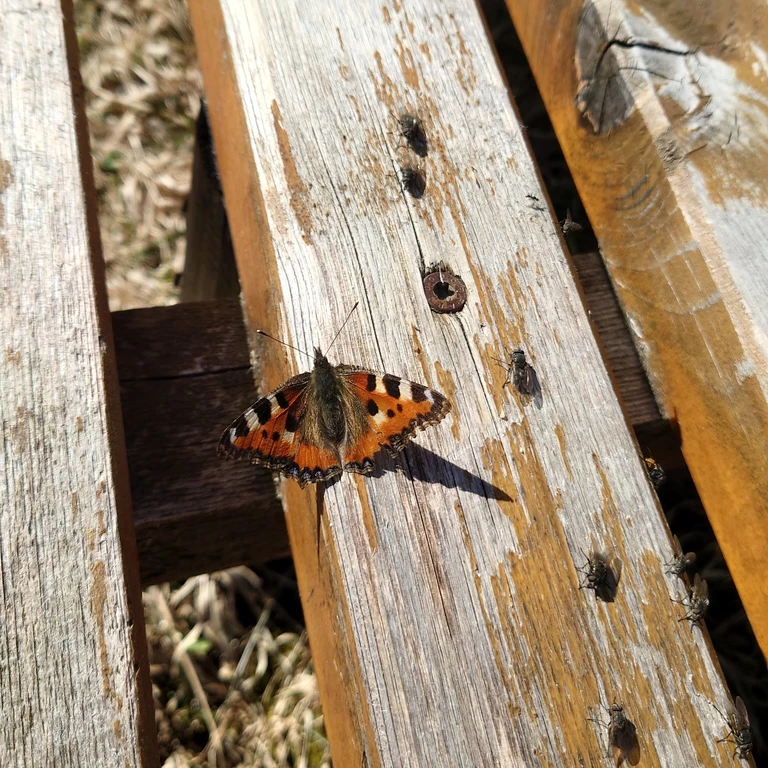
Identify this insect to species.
Aglais urticae
